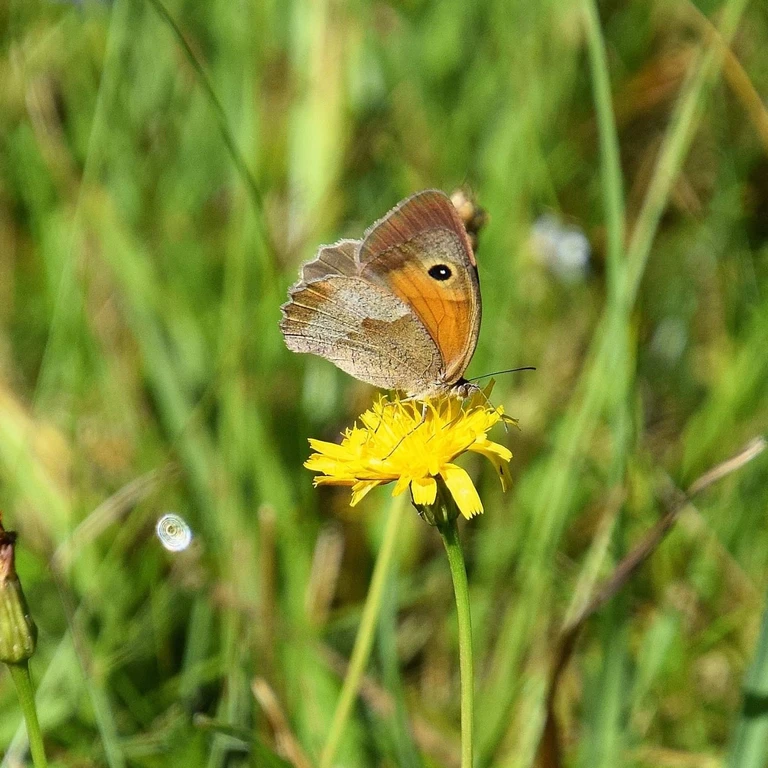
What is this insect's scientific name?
Maniola jurtina
